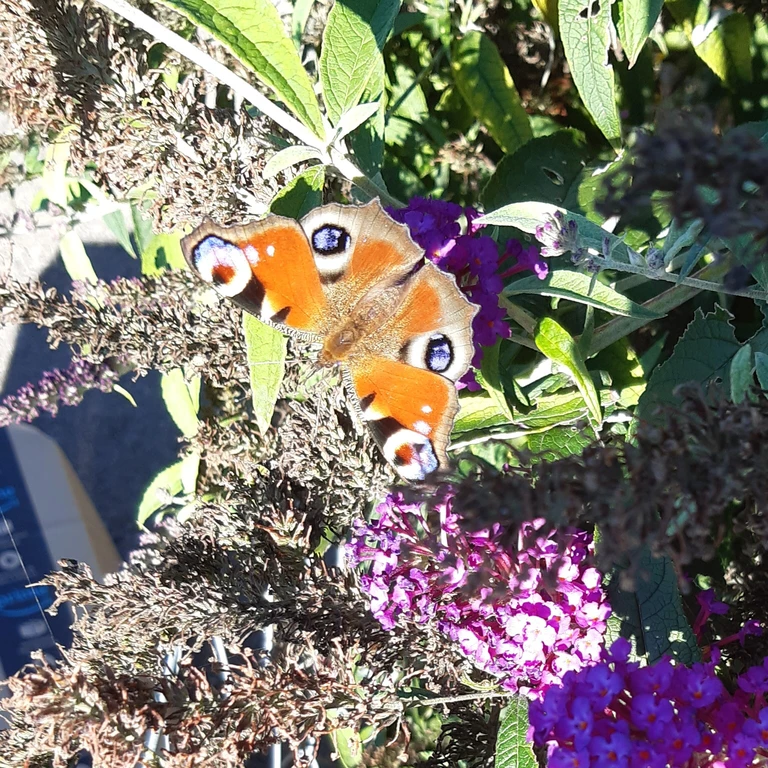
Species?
Aglais io
